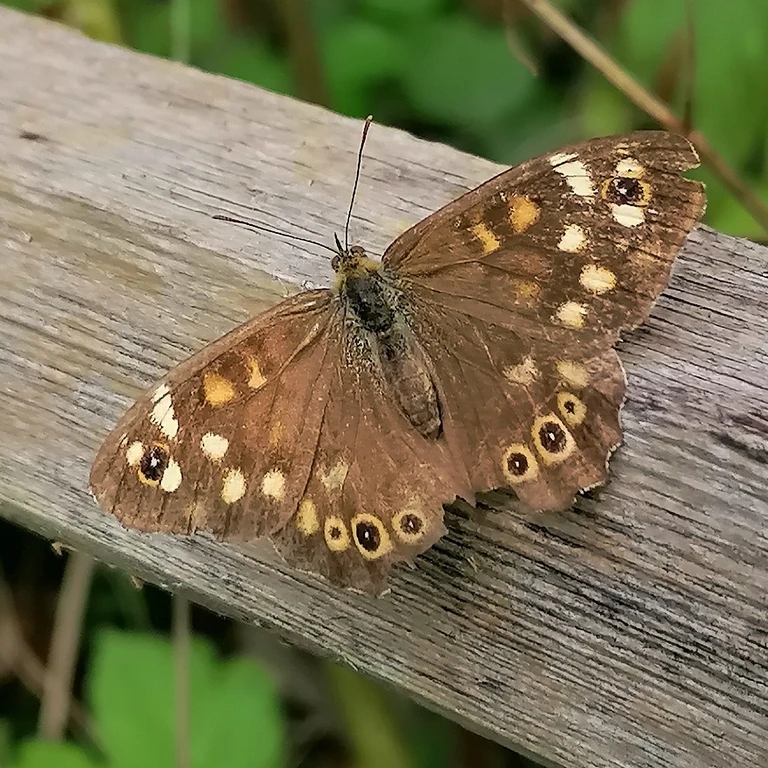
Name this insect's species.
Pararge aegeria
